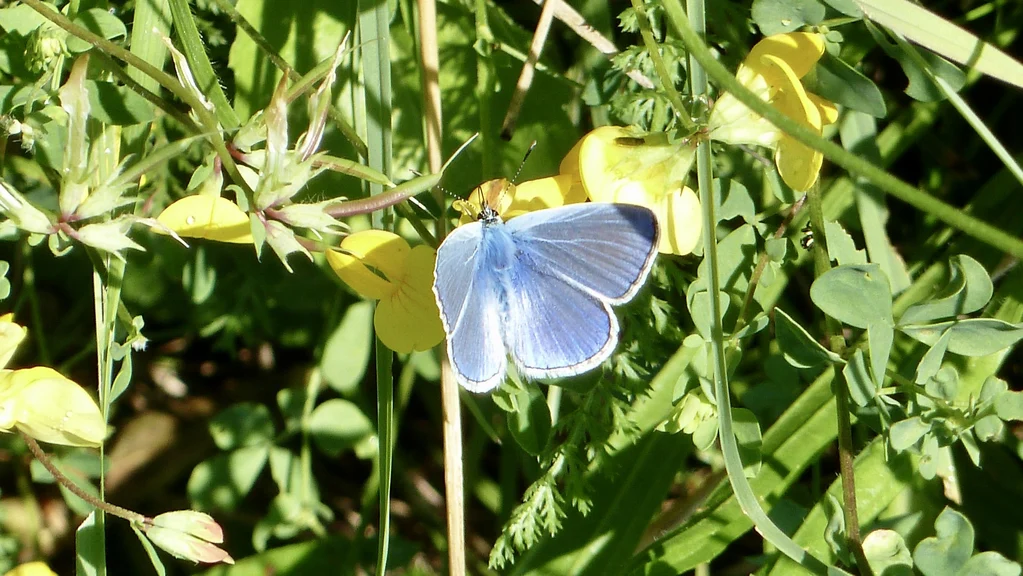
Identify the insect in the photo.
Polyommatus icarus
